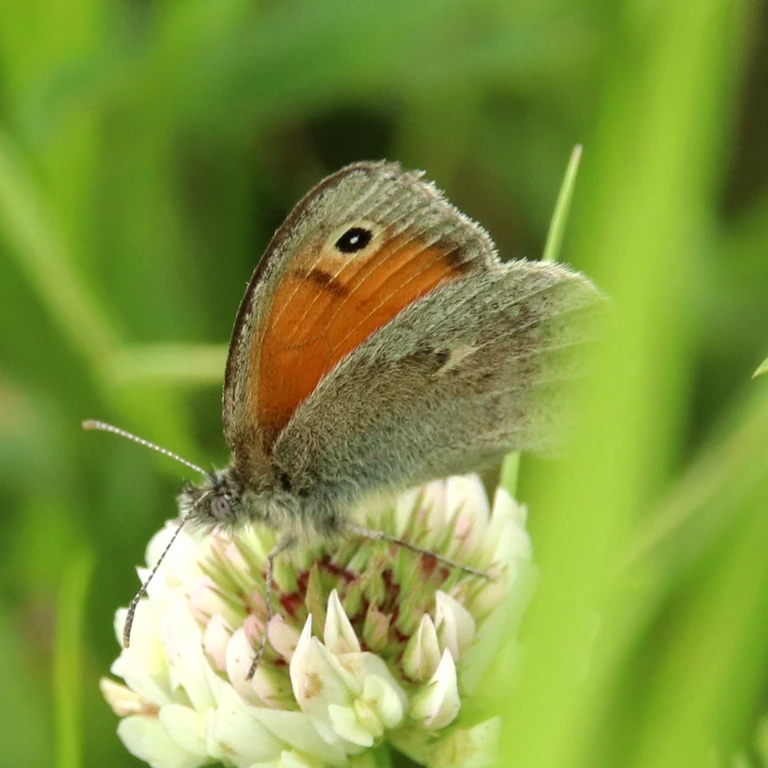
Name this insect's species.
Coenonympha pamphilus
